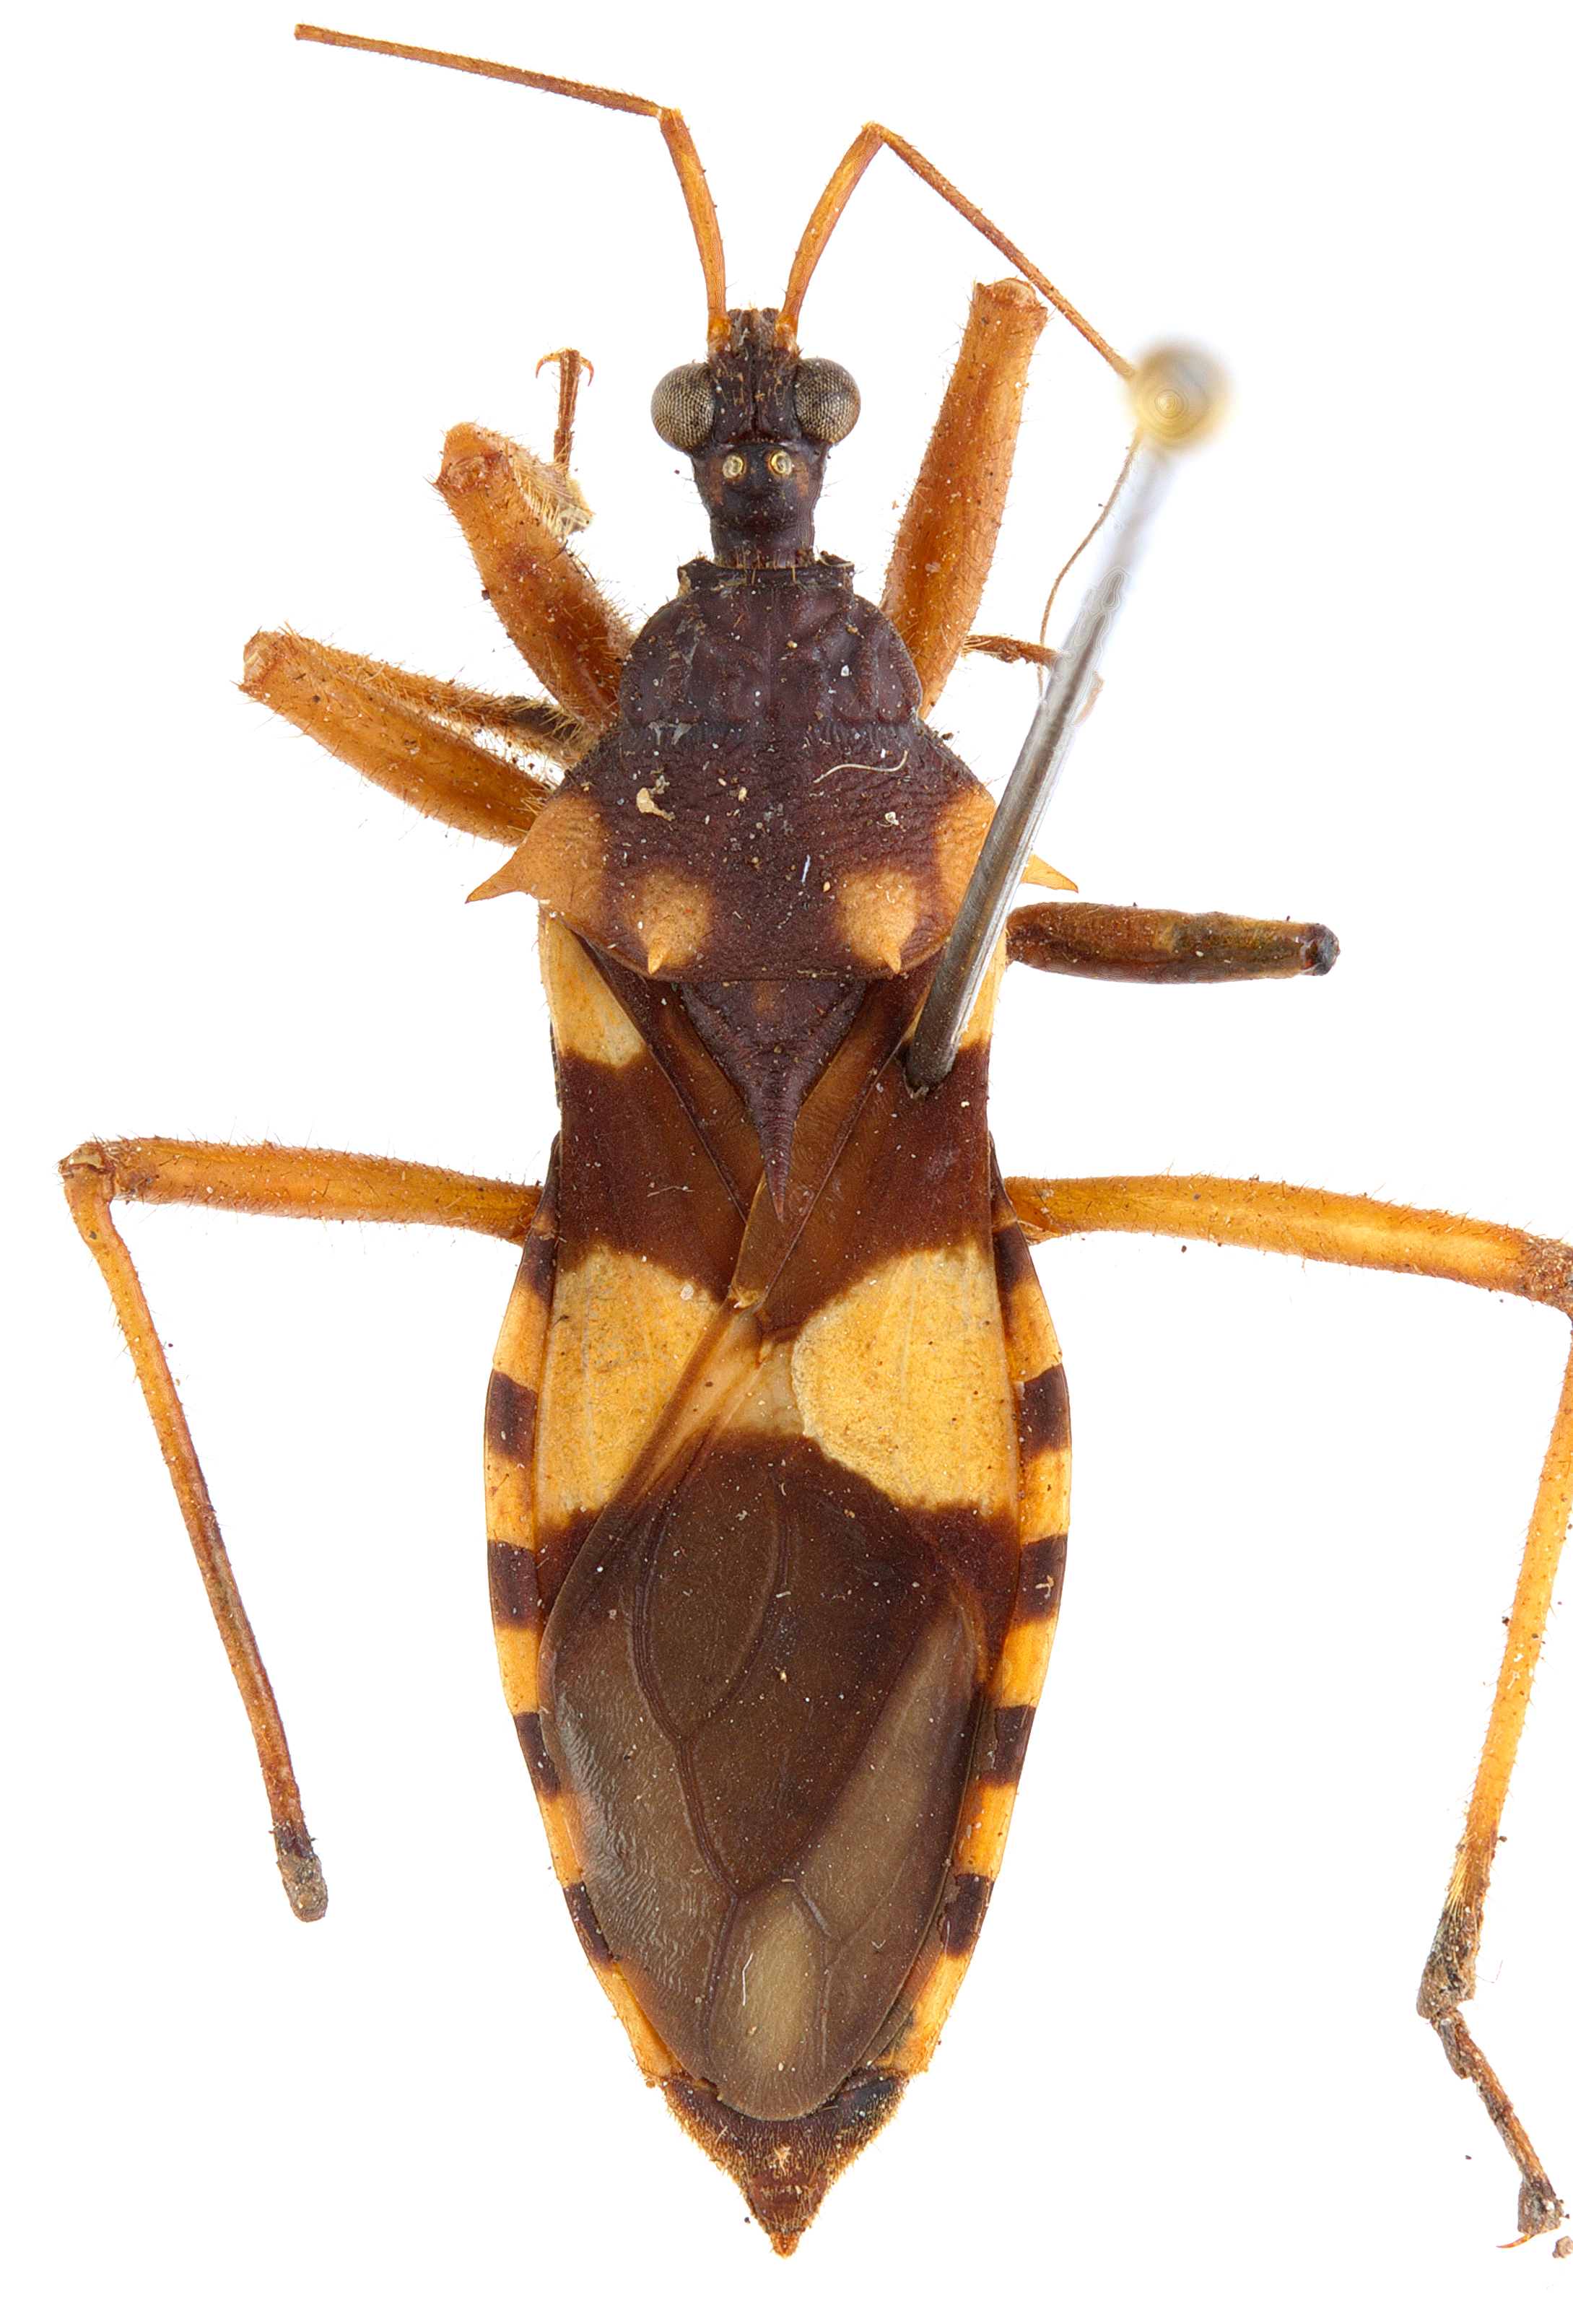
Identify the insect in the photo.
Acanthaspis quinquespinosa
